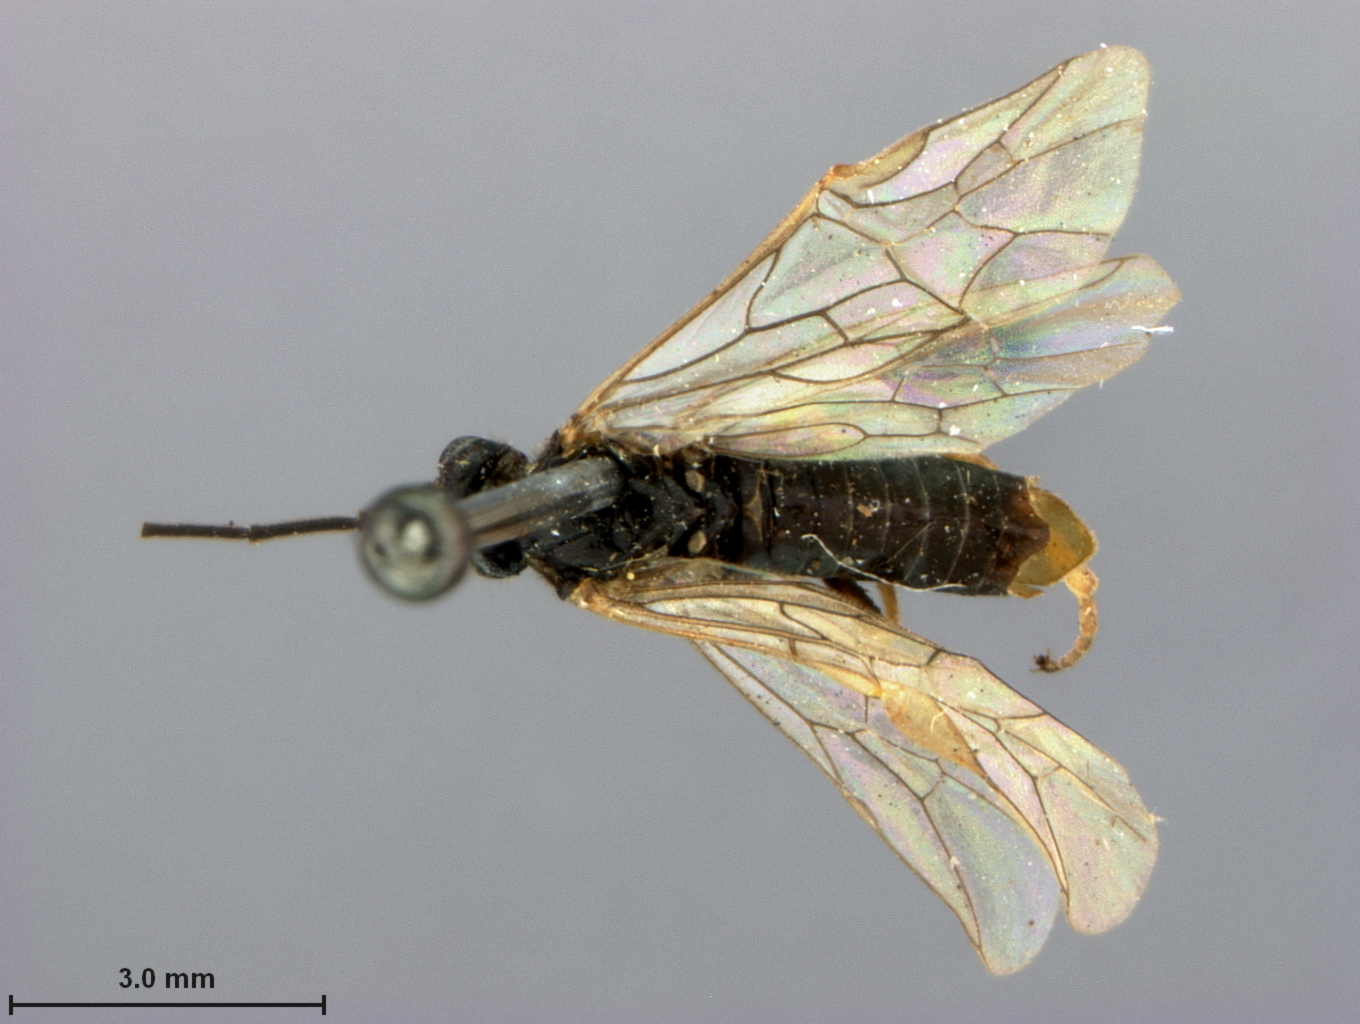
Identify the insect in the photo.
Pachynematus gotarus
